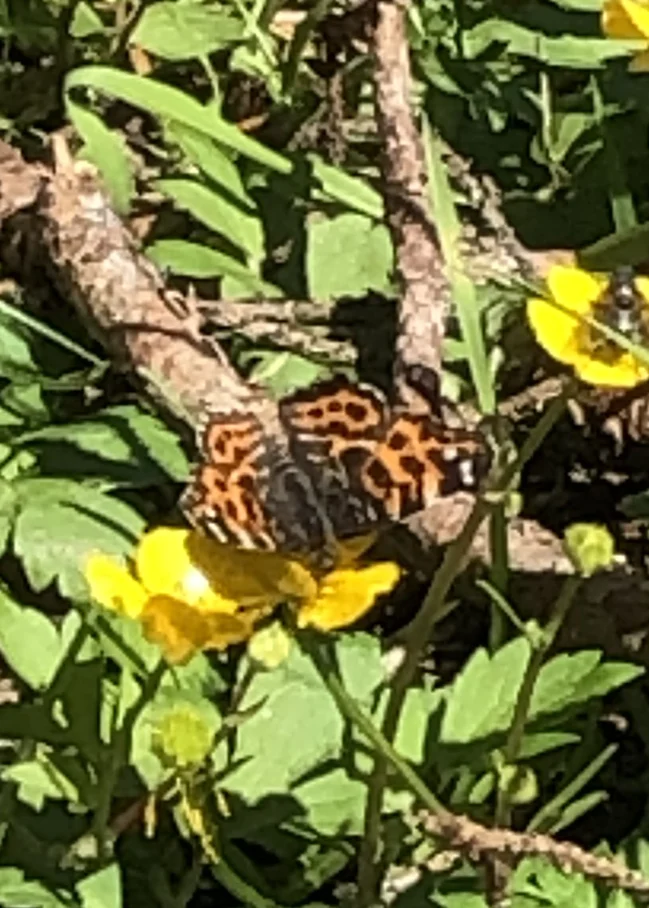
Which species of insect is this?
Araschnia levana
